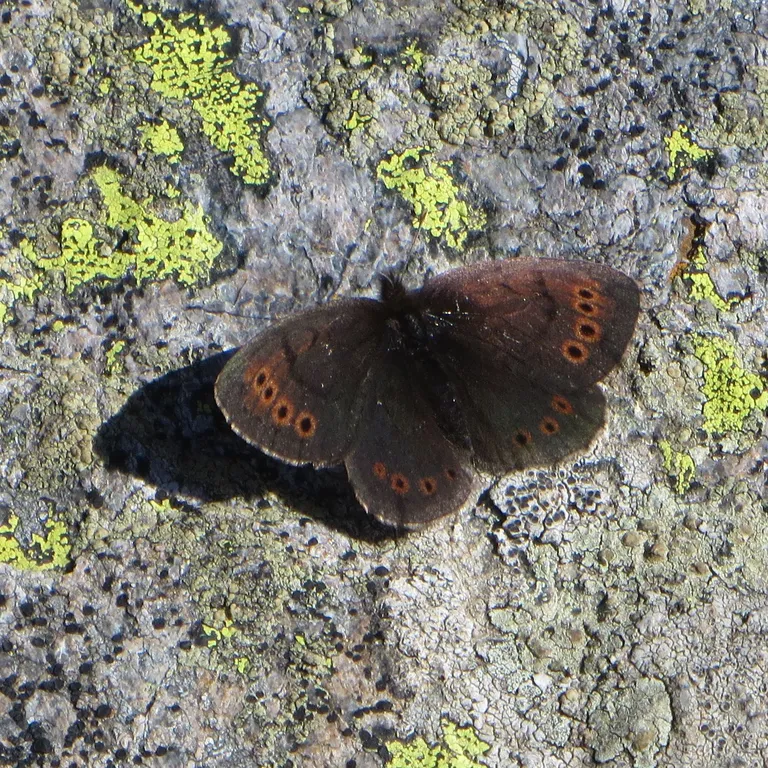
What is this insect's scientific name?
Erebia pandrose
